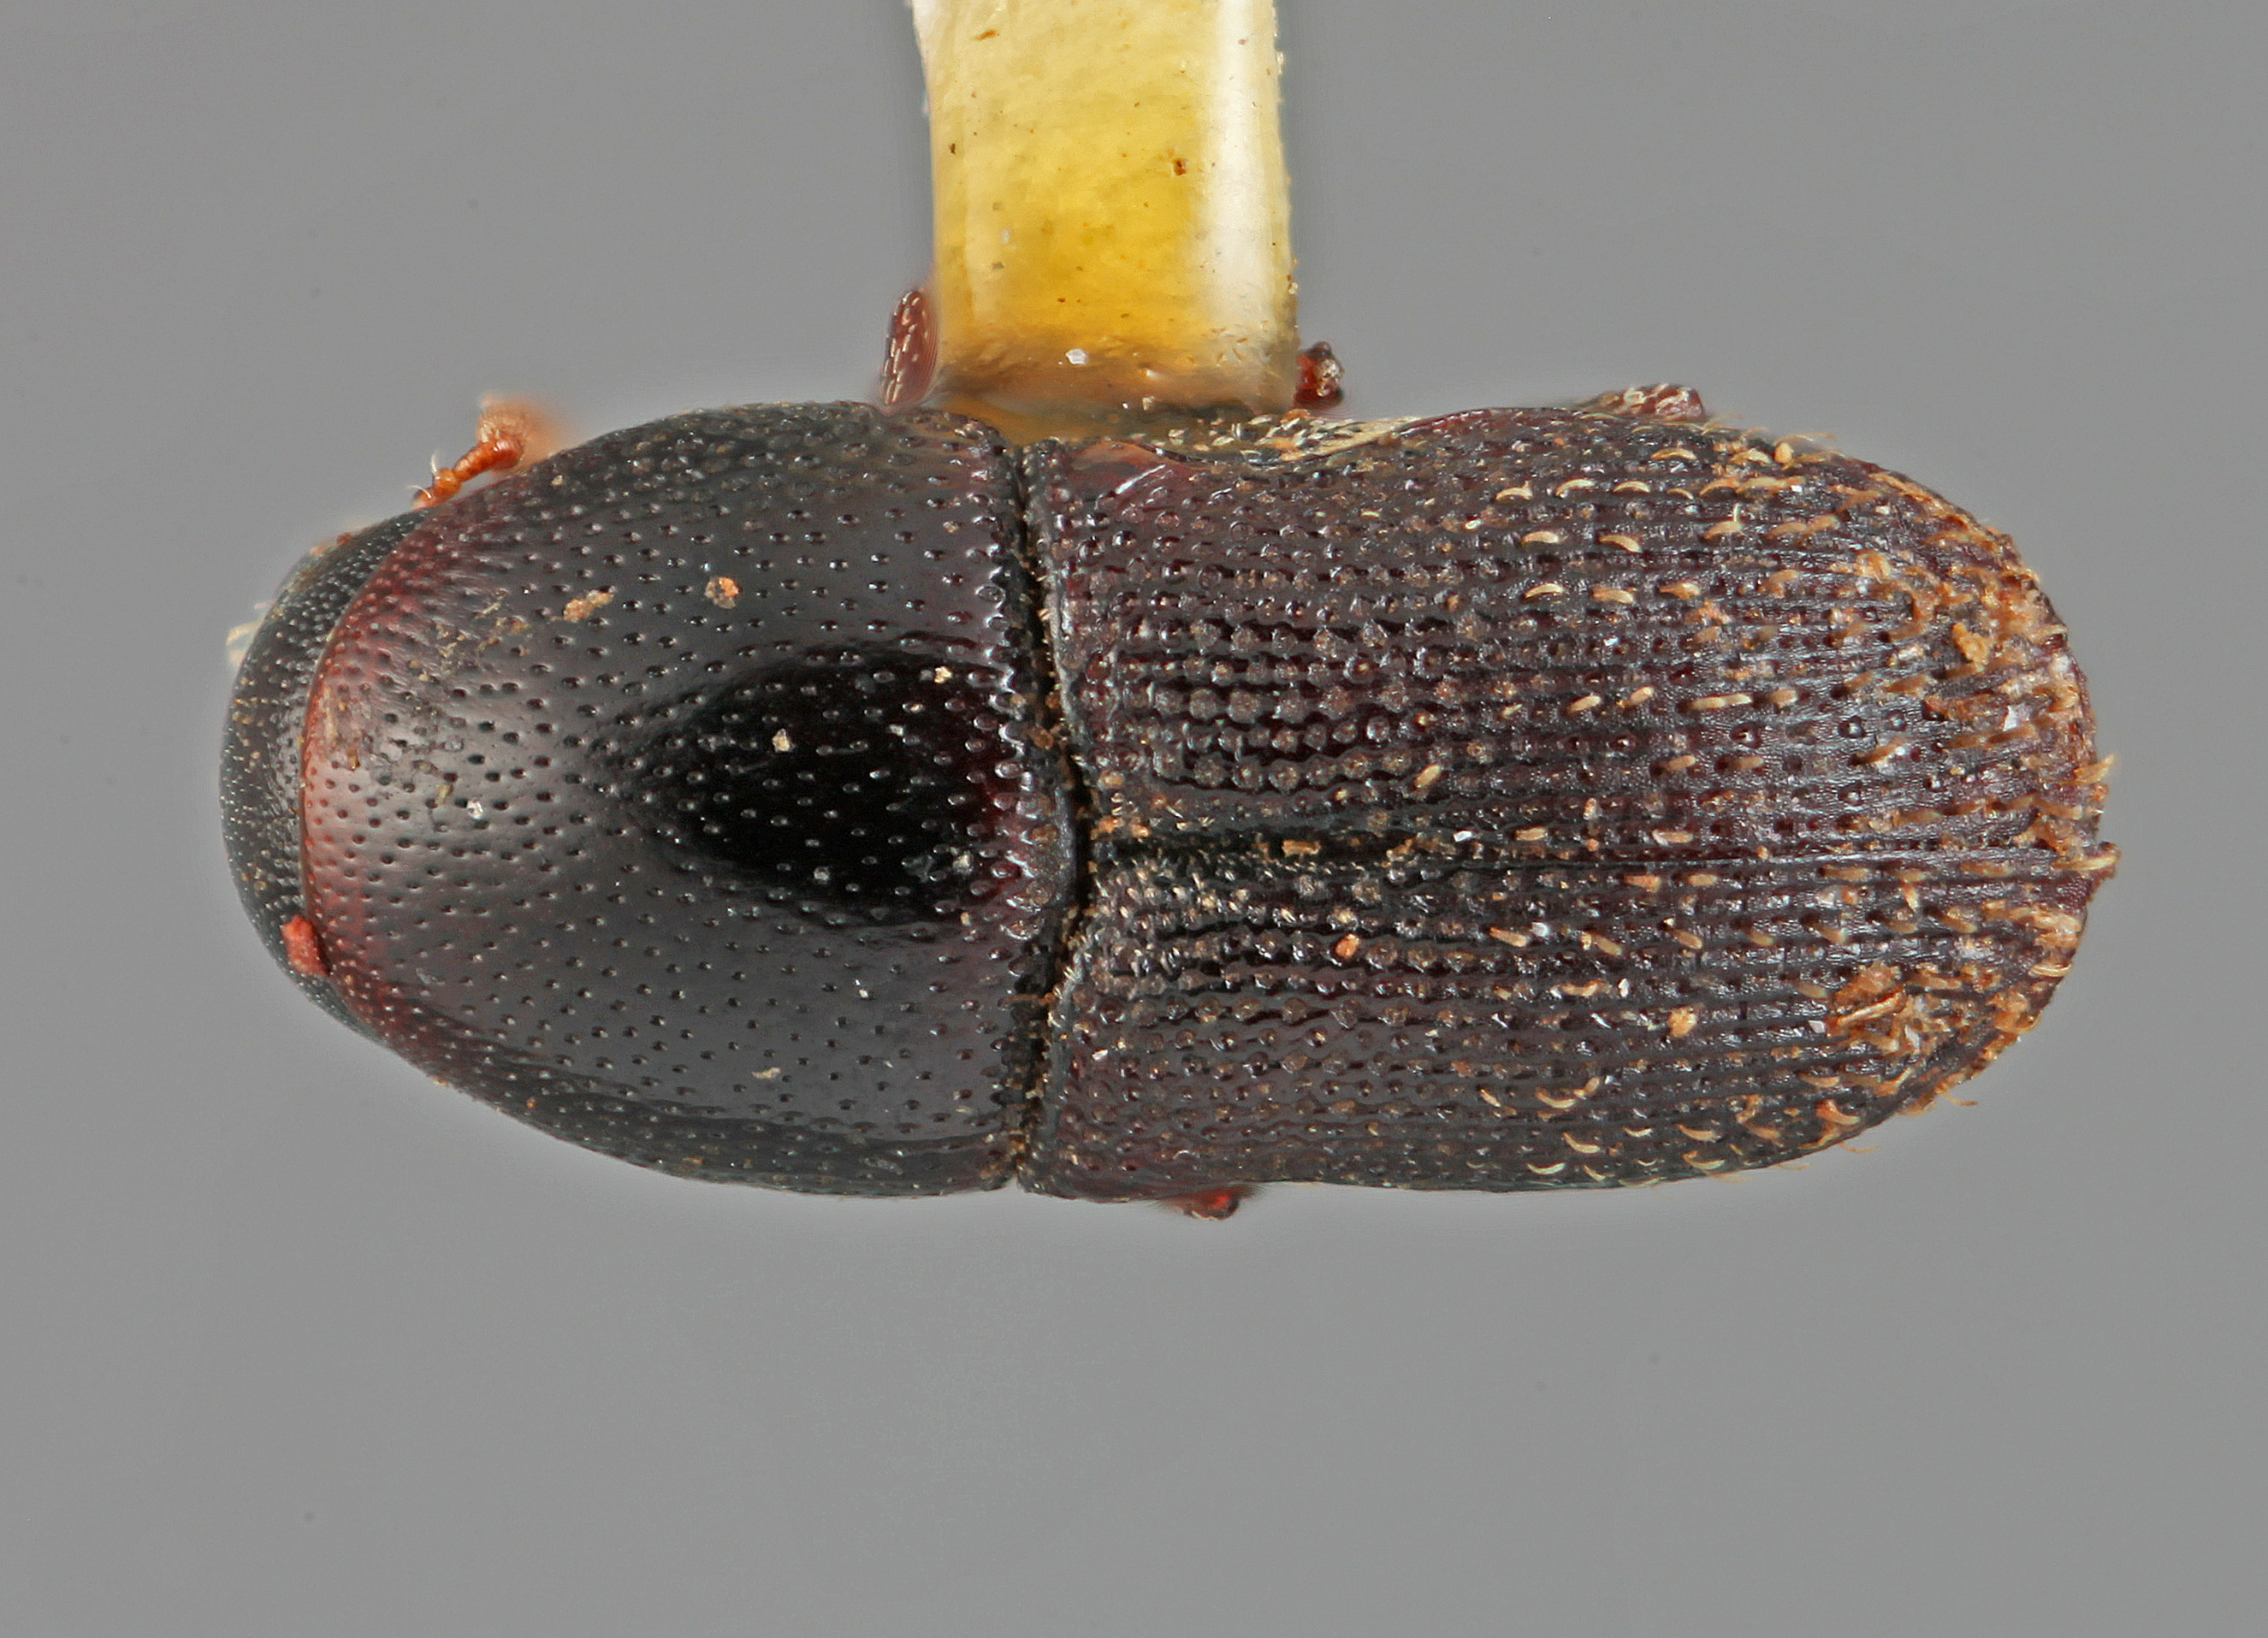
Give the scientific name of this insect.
Scolytopsis cubensis
